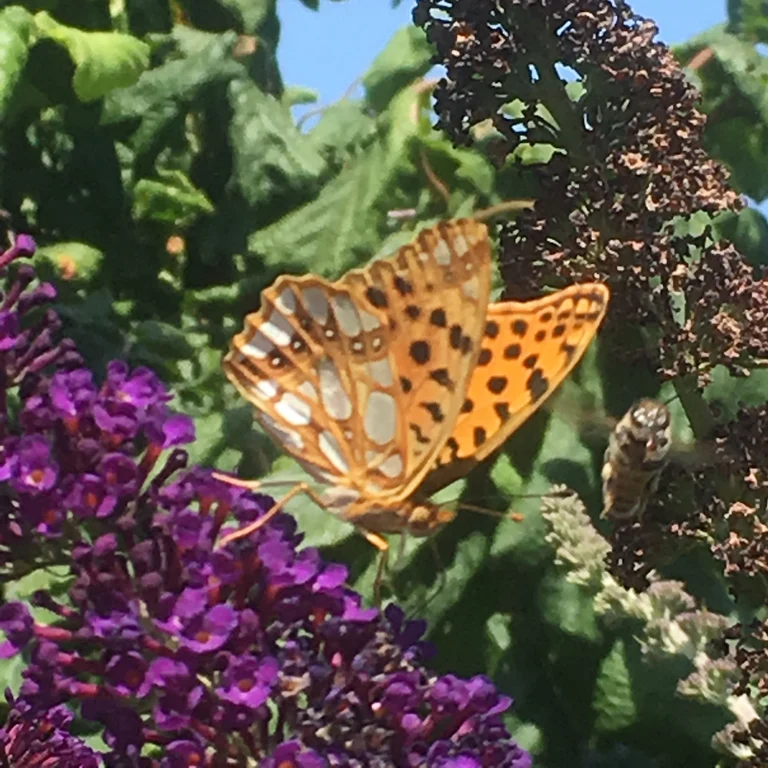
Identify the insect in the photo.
Issoria lathonia
